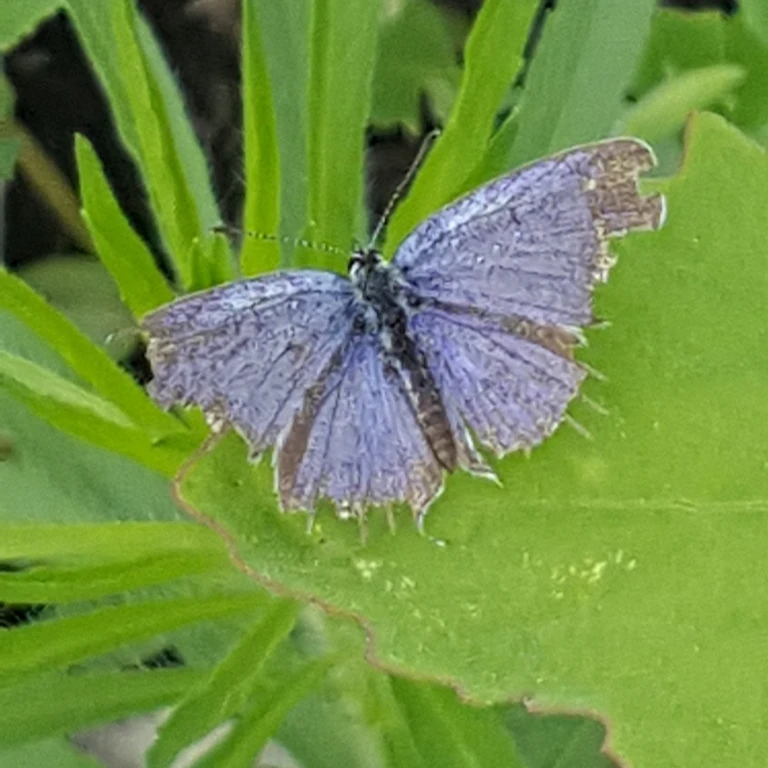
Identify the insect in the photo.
Cupido argiades (also Elkalyce argiades)
